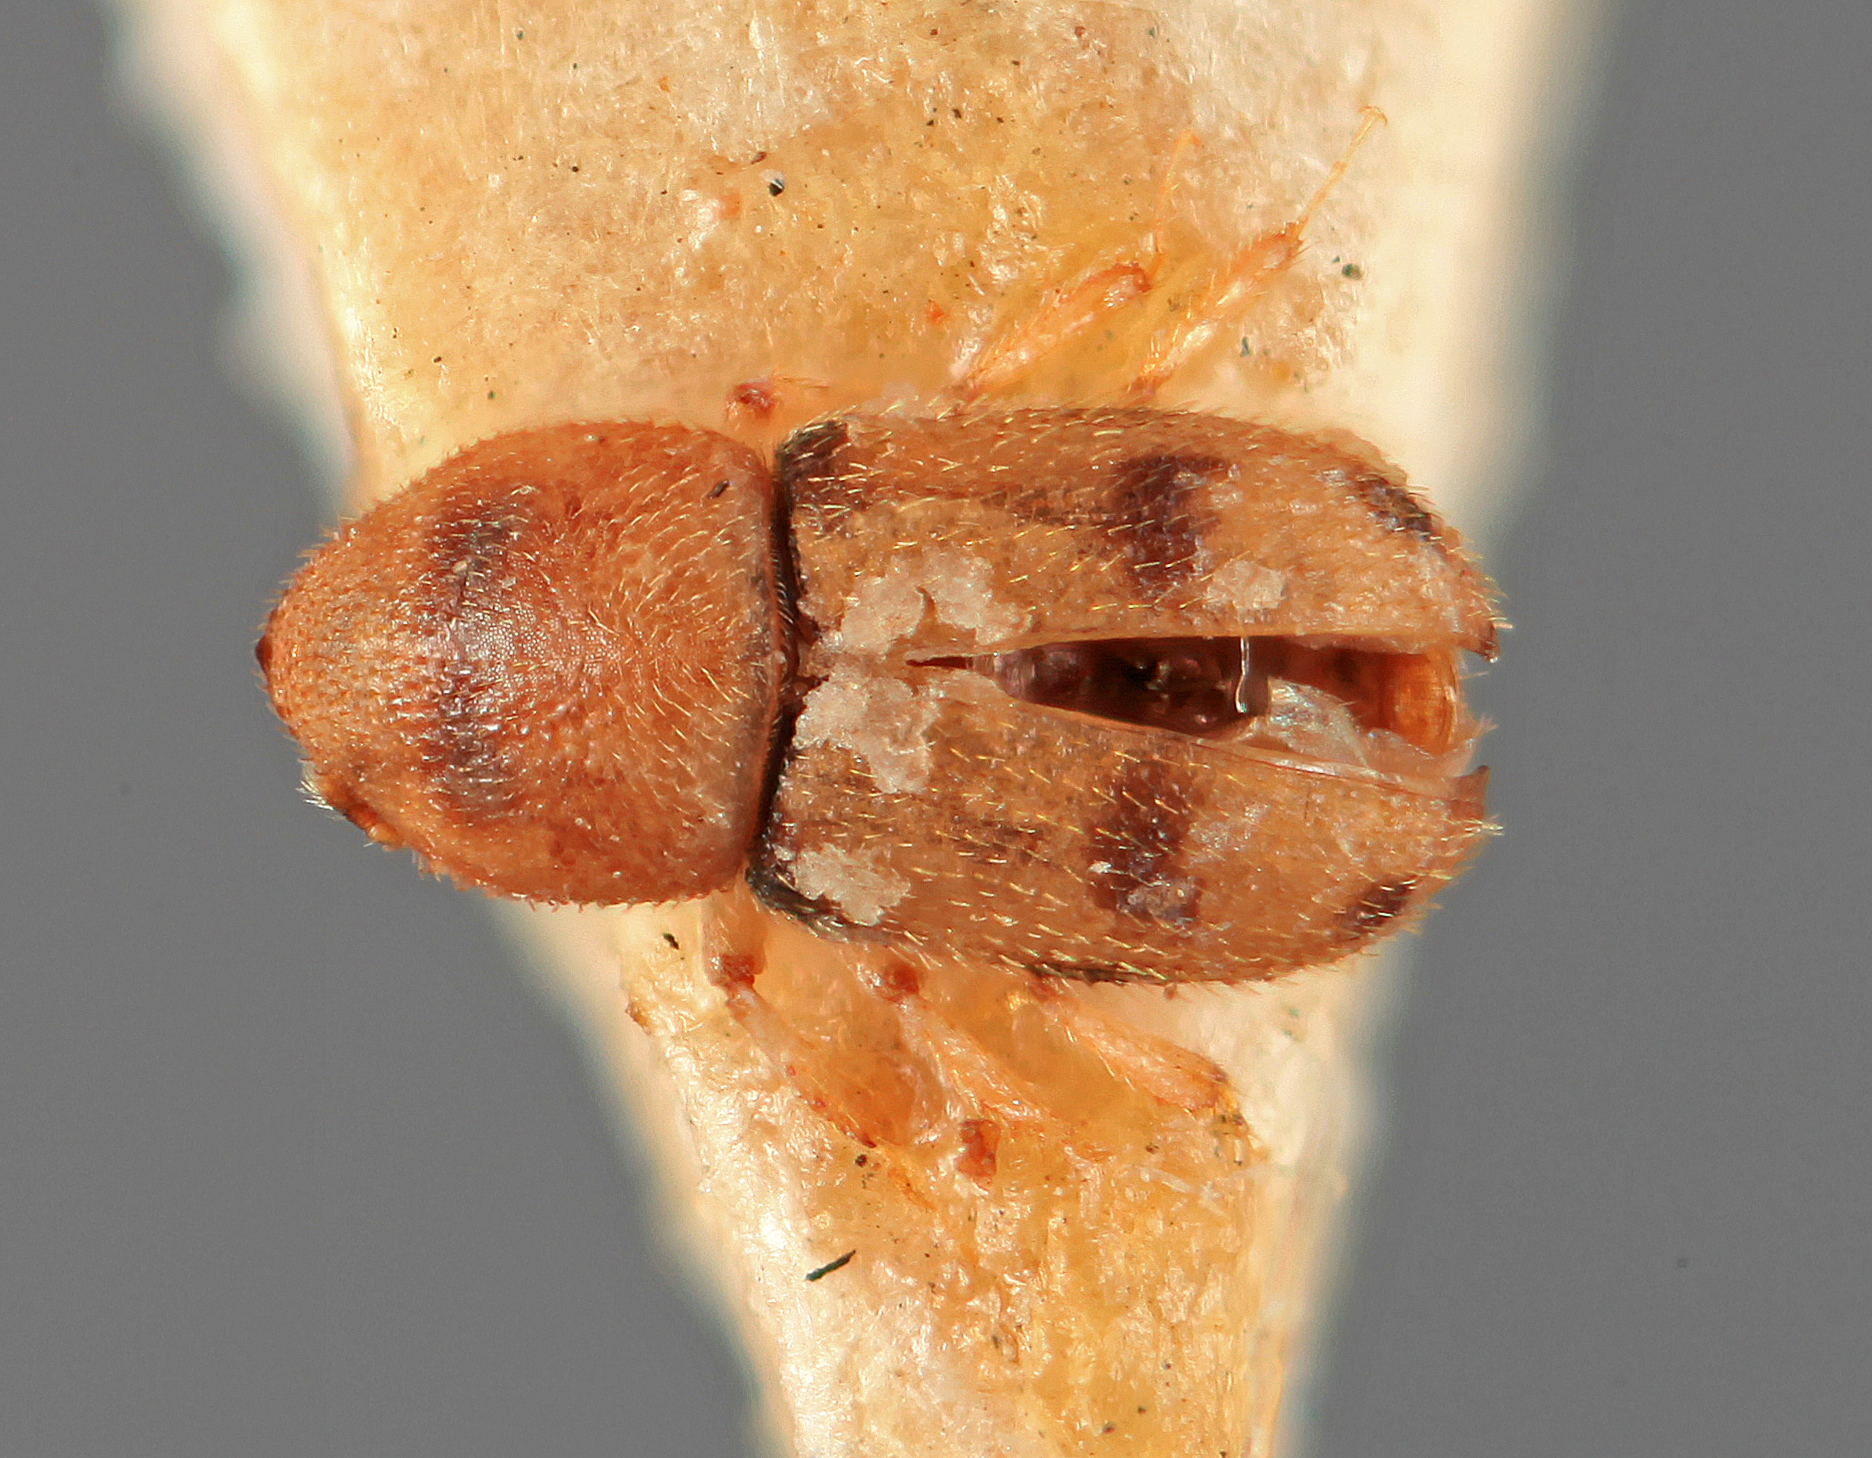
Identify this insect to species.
Aphanarthrum reticulatum
